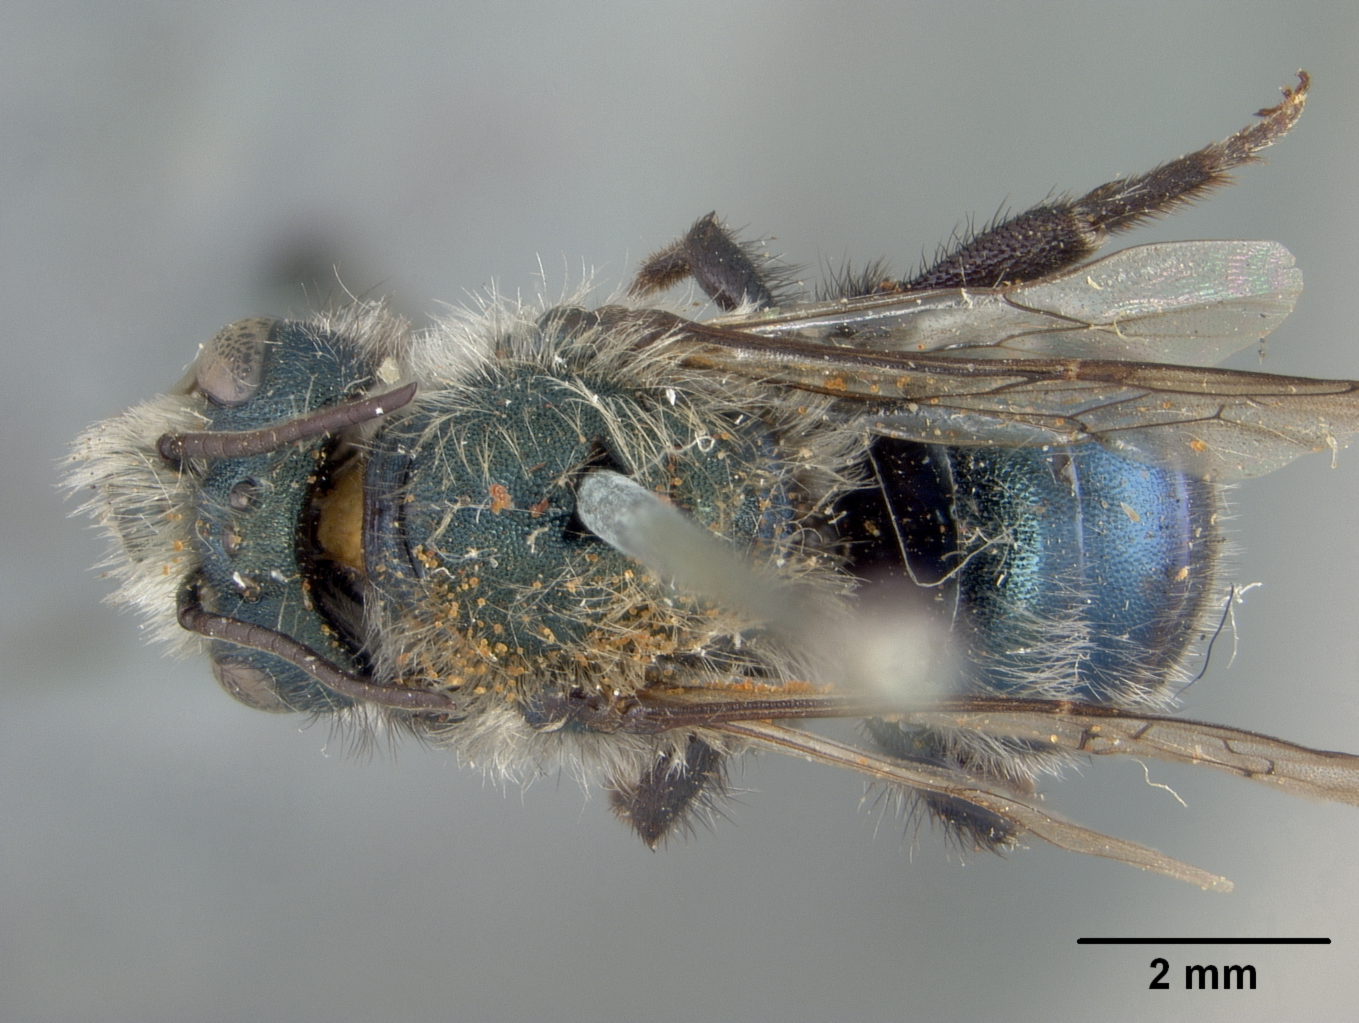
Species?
Osmia iridis
